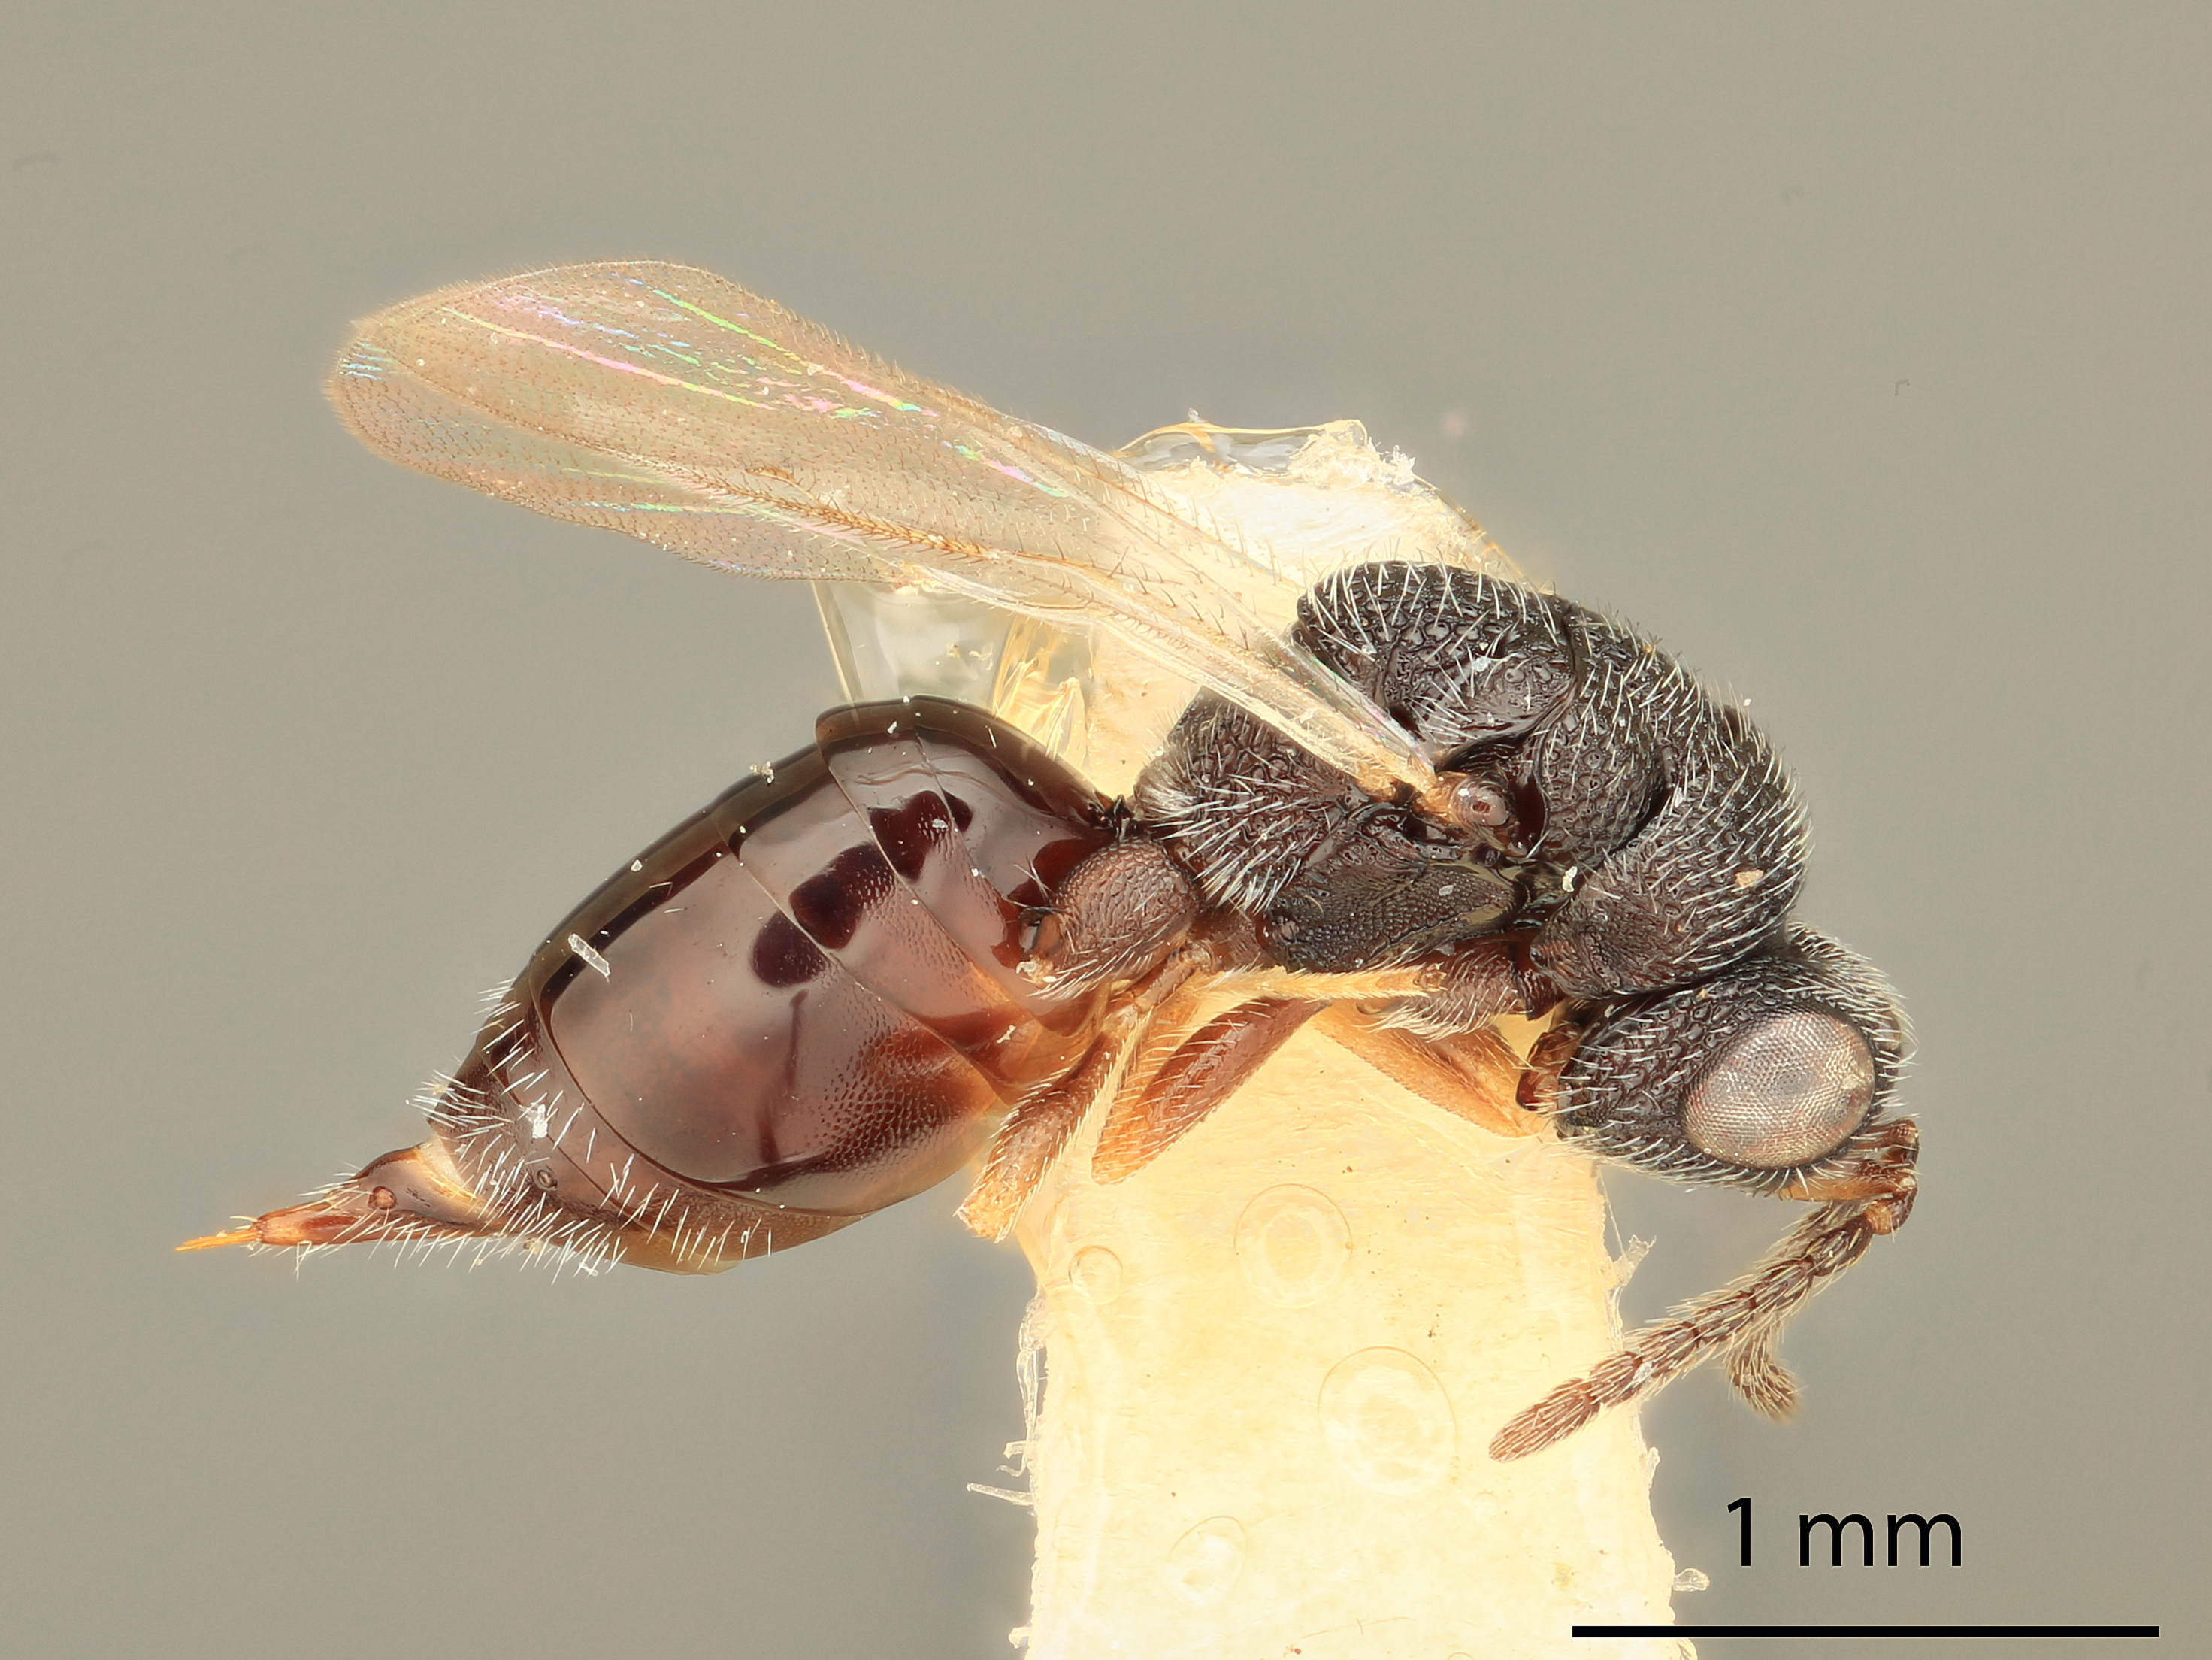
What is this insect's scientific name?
Eurytoma rubrigalla
